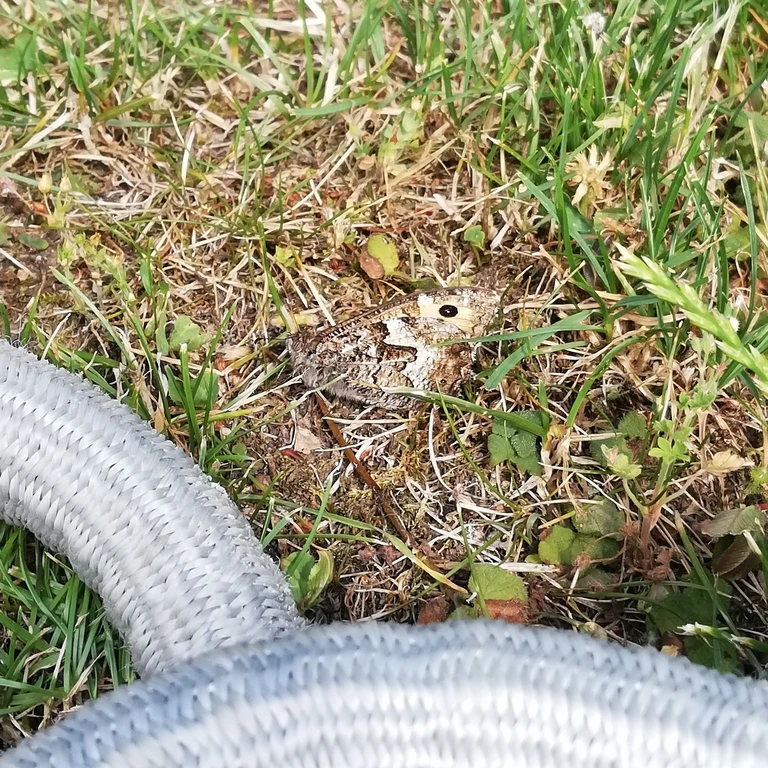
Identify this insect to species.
Hipparchia semele
